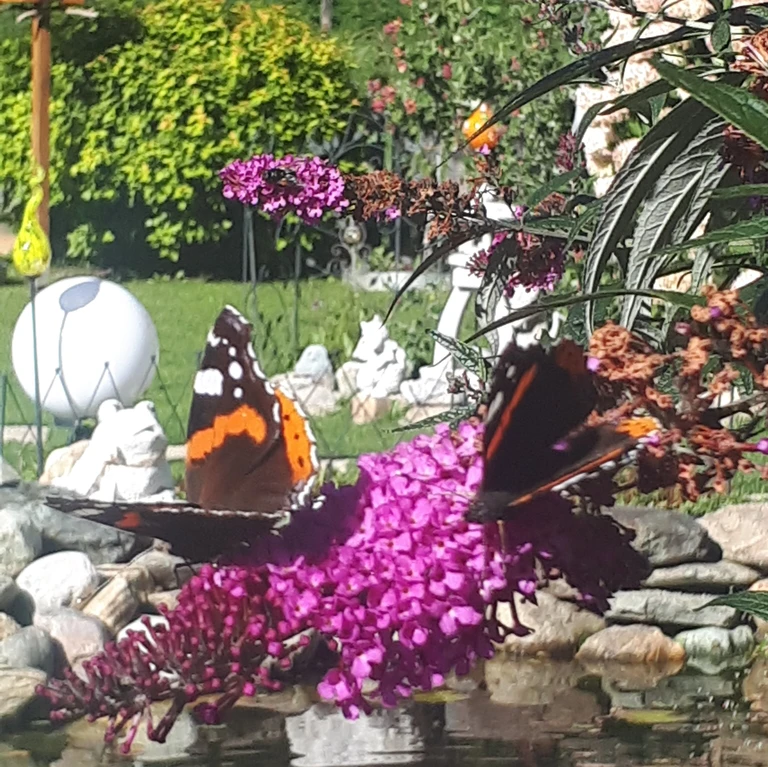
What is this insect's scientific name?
Vanessa atalanta
